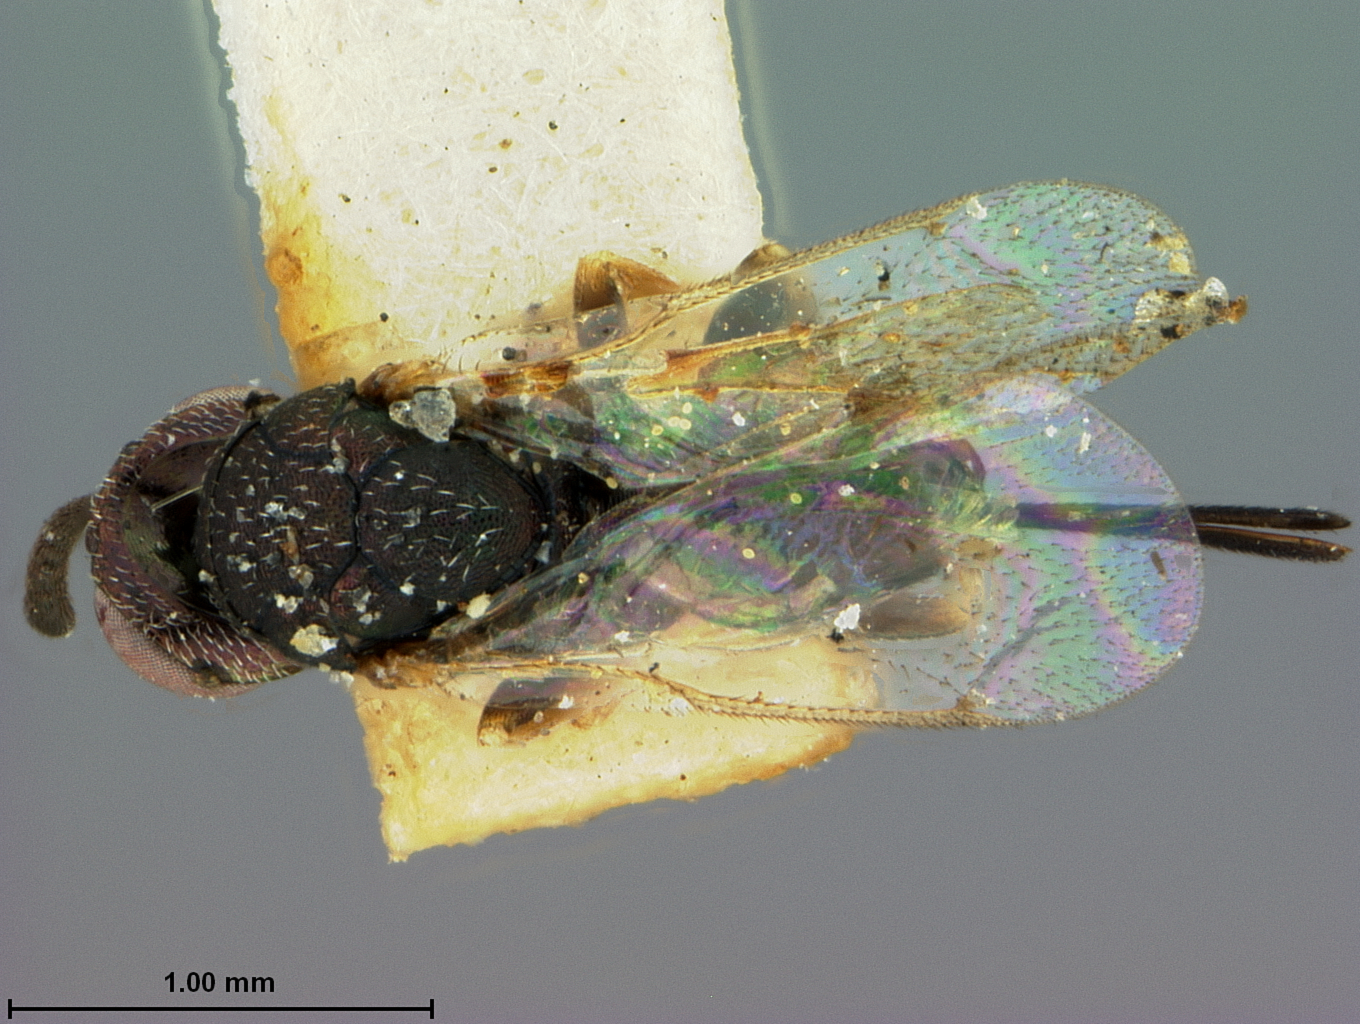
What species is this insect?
Torymus anthomyiae
